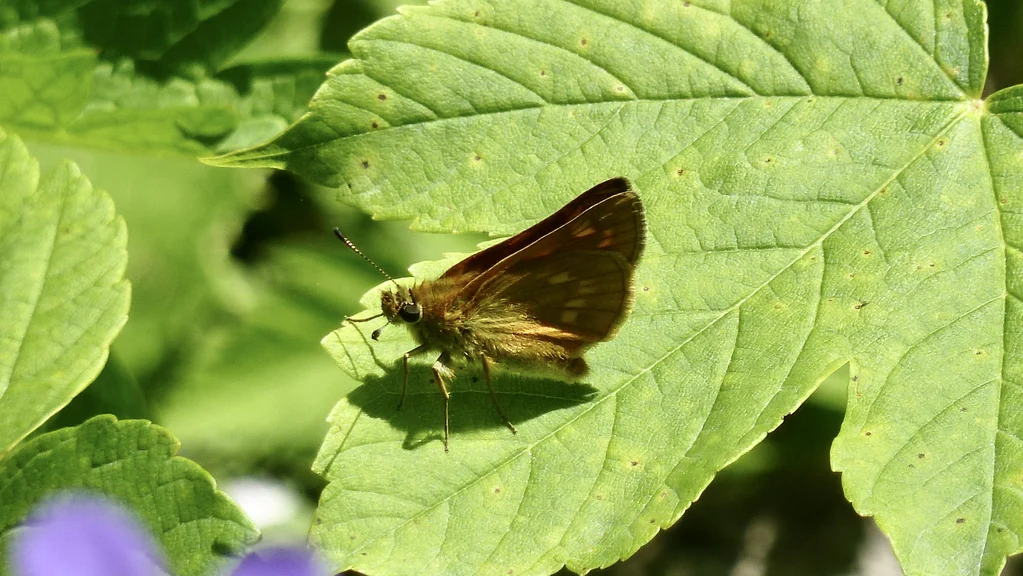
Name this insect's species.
Ochlodes sylvanus (also Ochlodes venata)
